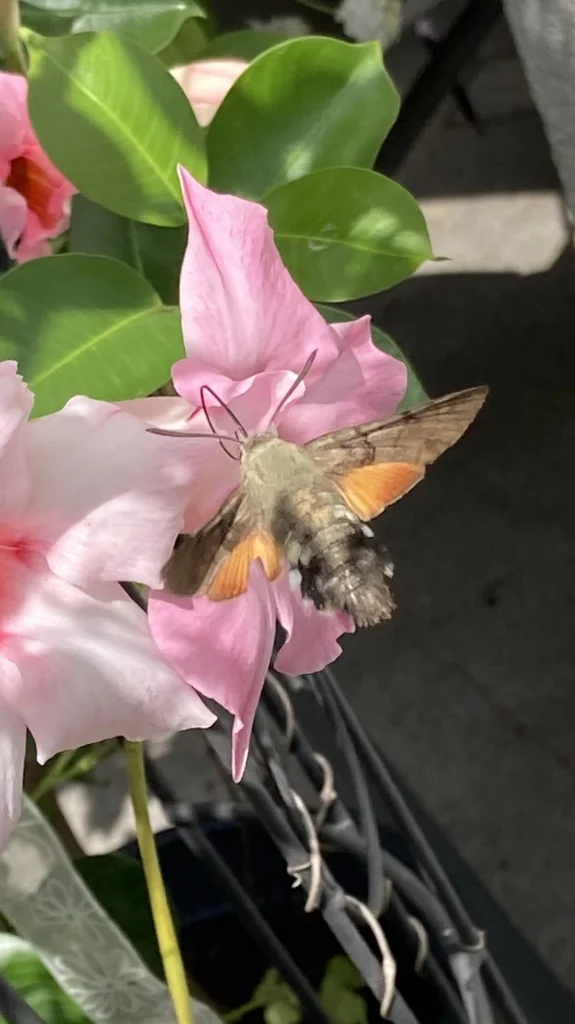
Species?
Macroglossum stellatarum
